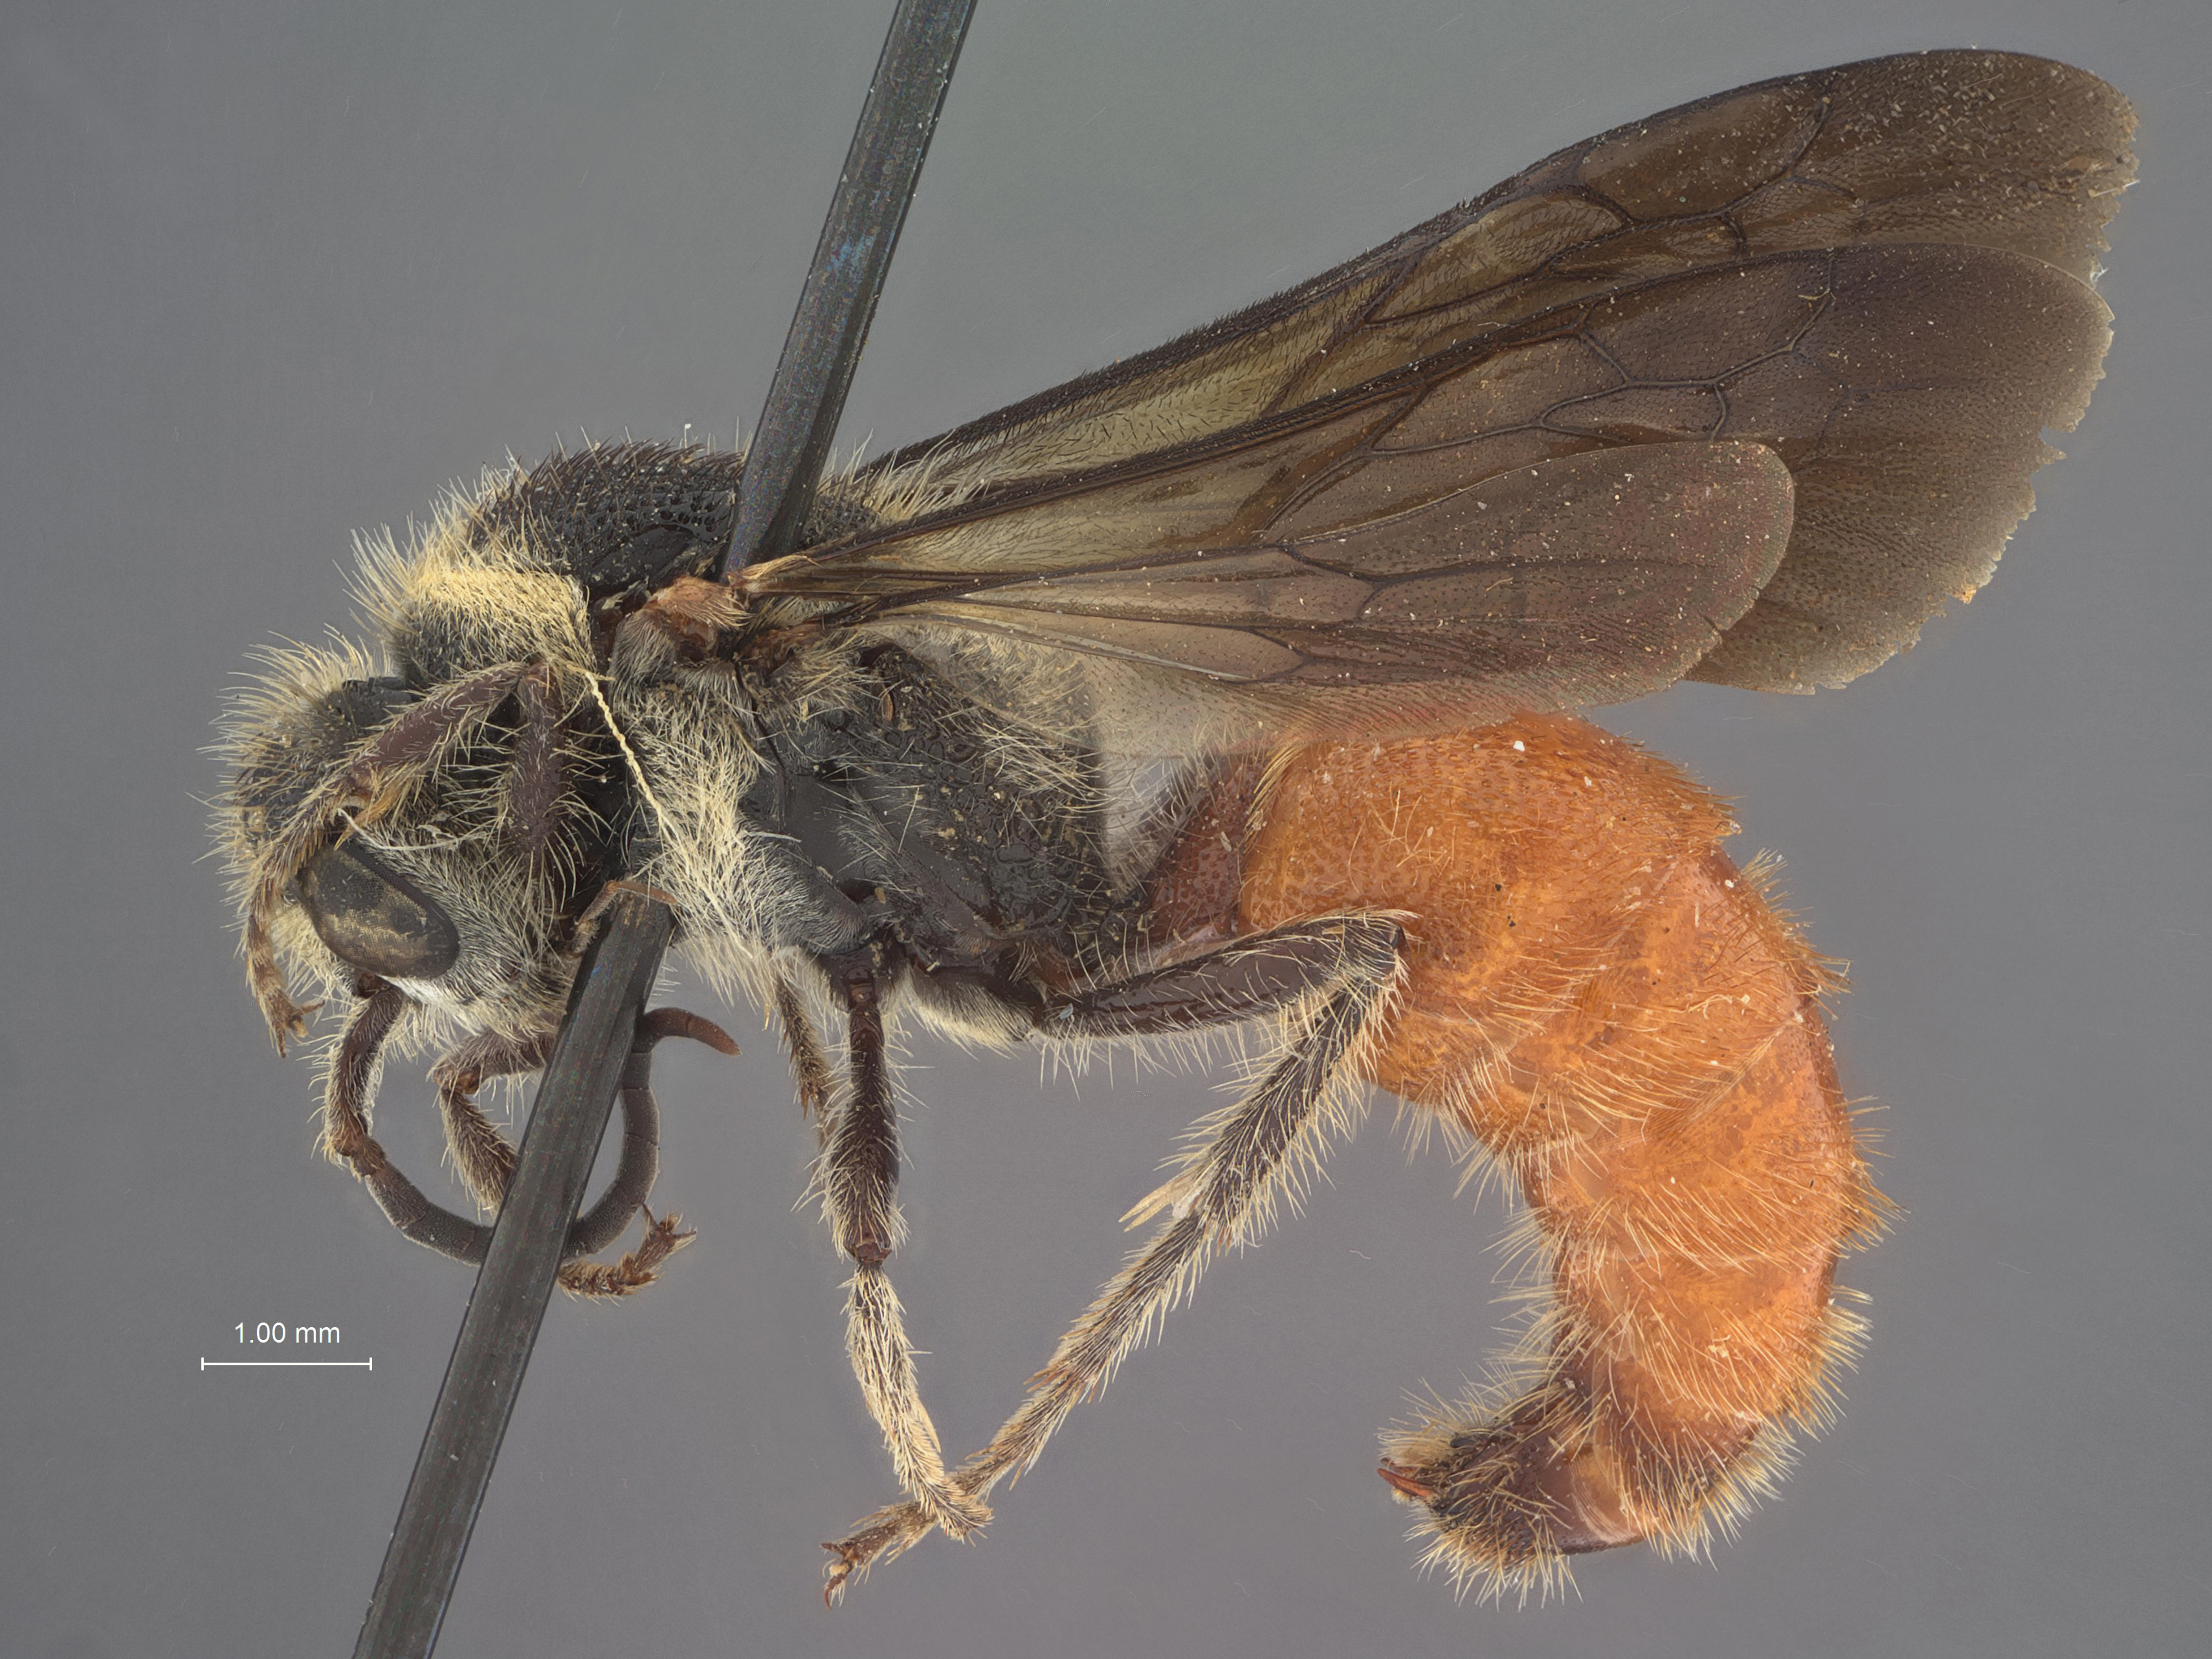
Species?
Timulla divergens
